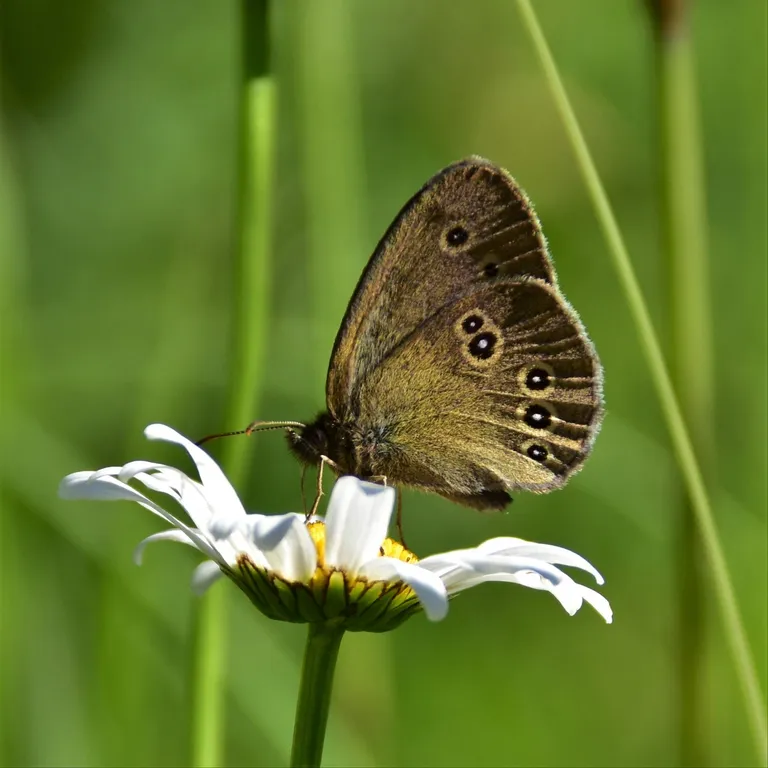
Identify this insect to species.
Aphantopus hyperantus
